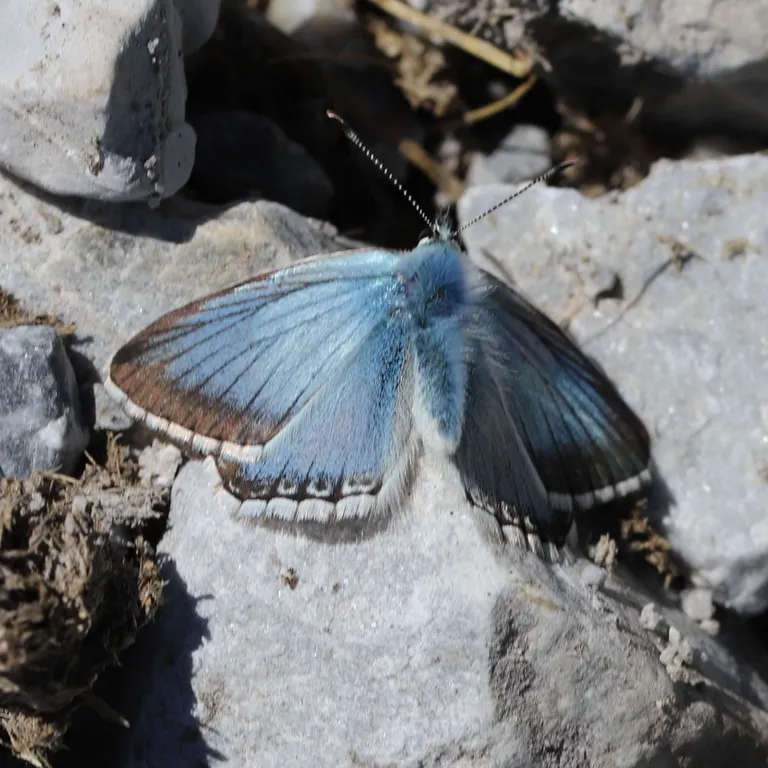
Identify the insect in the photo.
Lysandra coridon
